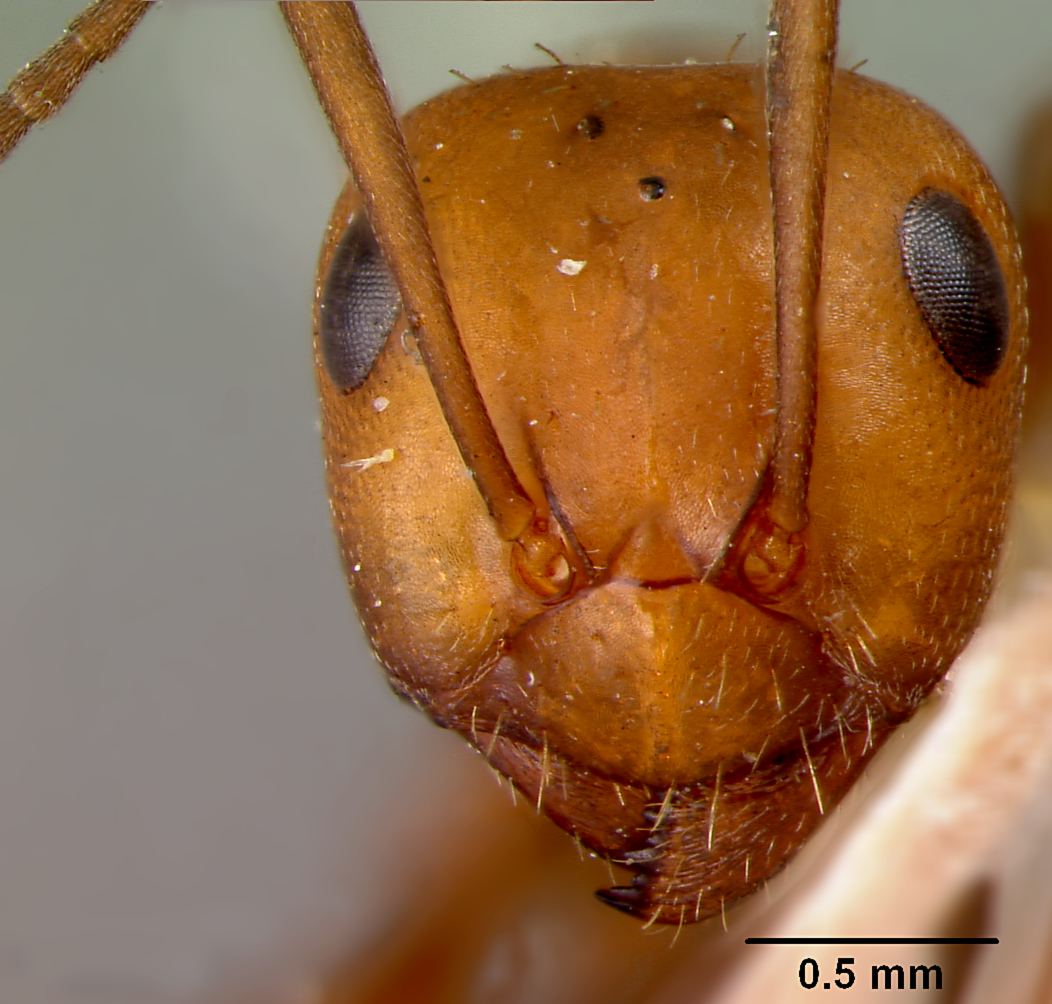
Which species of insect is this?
Formica montigena
